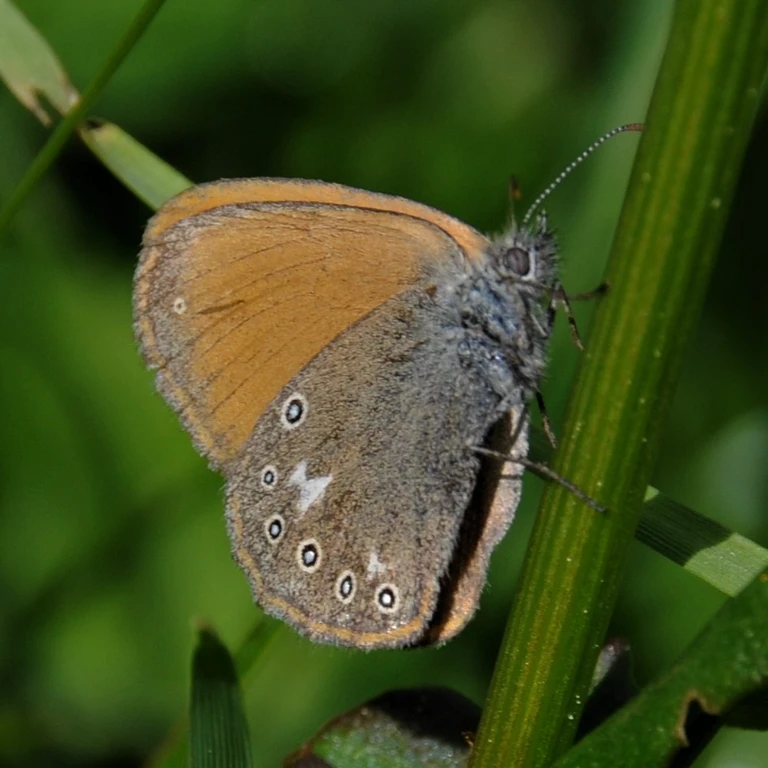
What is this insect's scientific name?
Coenonympha glycerion (also Coenonympha iphis)
